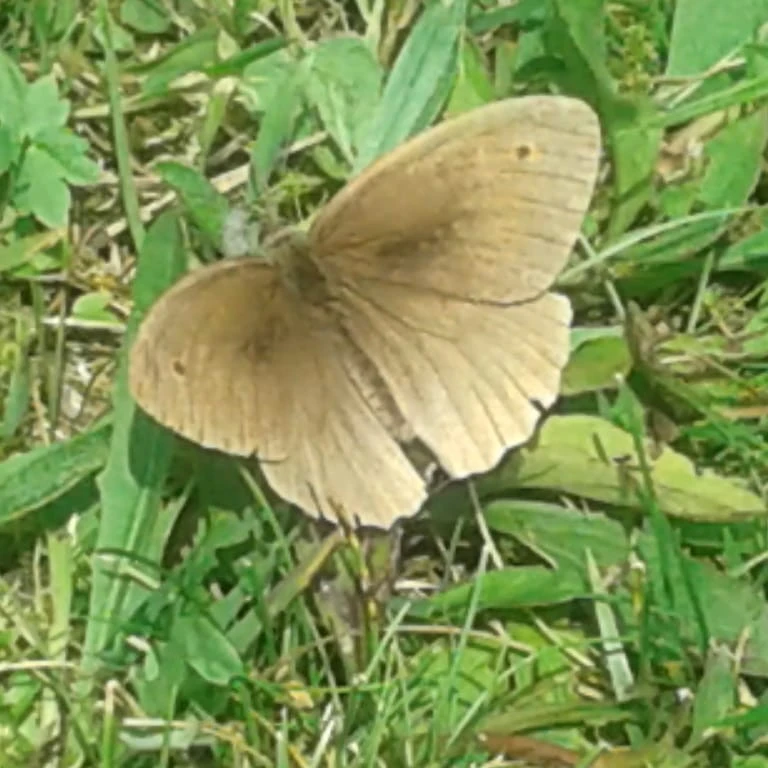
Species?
Maniola jurtina
